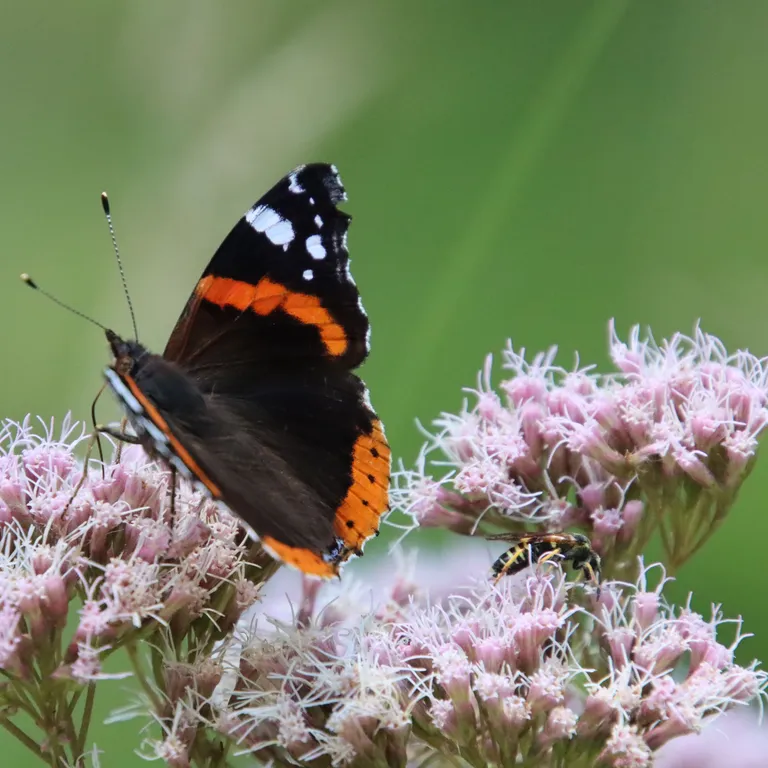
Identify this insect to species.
Vanessa atalanta
